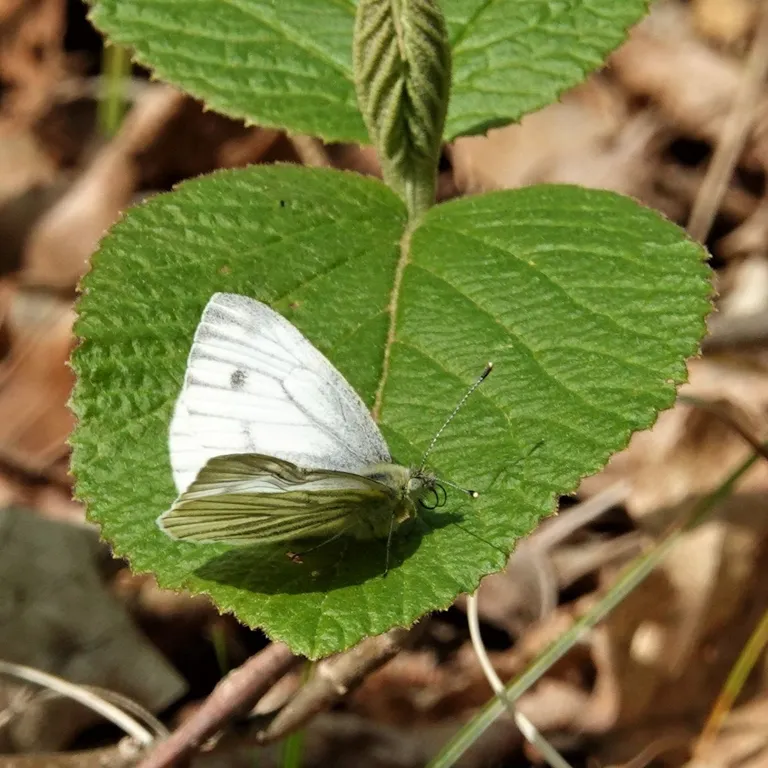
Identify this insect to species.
Pieris napi
